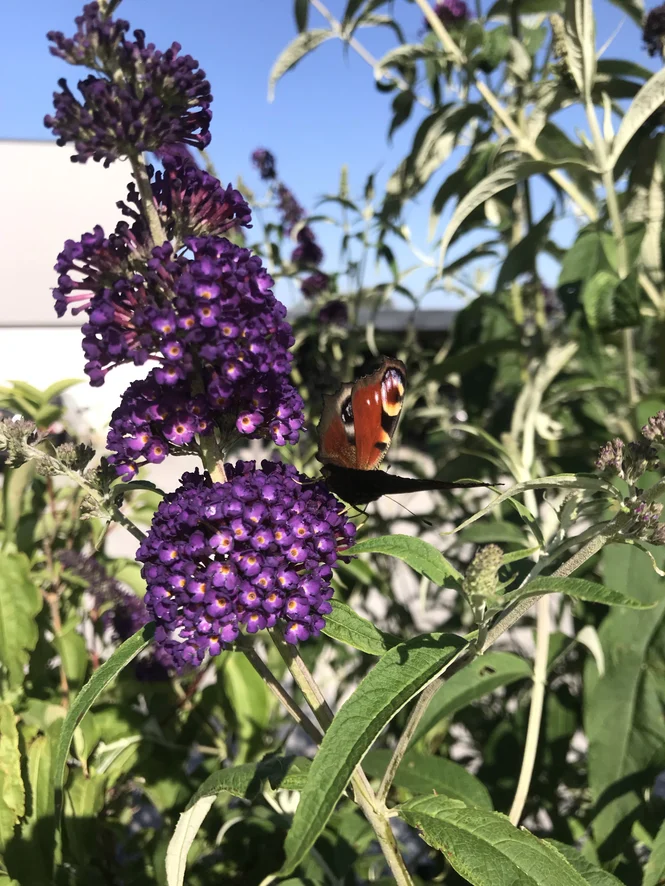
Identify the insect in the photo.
Aglais io
